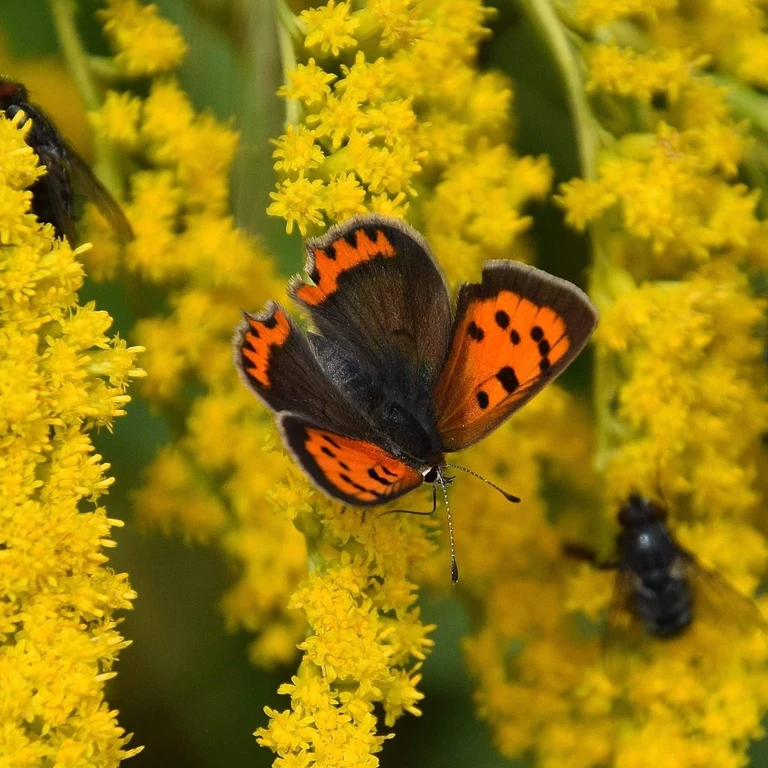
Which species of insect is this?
Lycaena phlaeas
